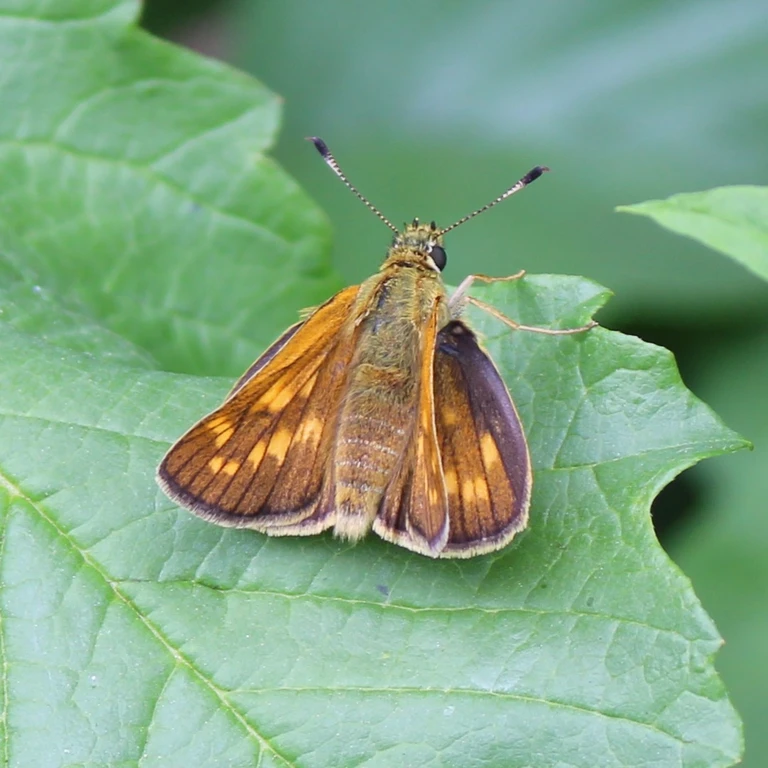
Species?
Ochlodes sylvanus (also Ochlodes venata)
